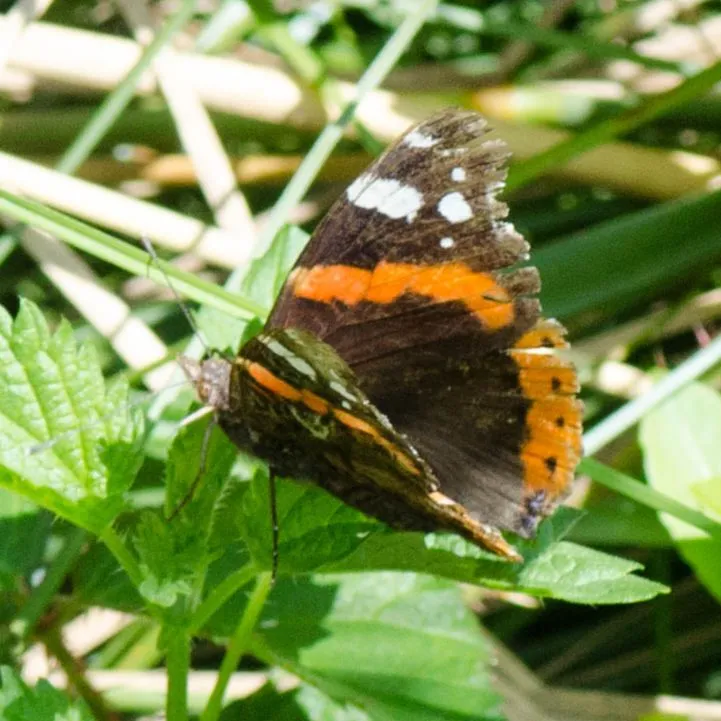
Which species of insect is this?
Vanessa atalanta
